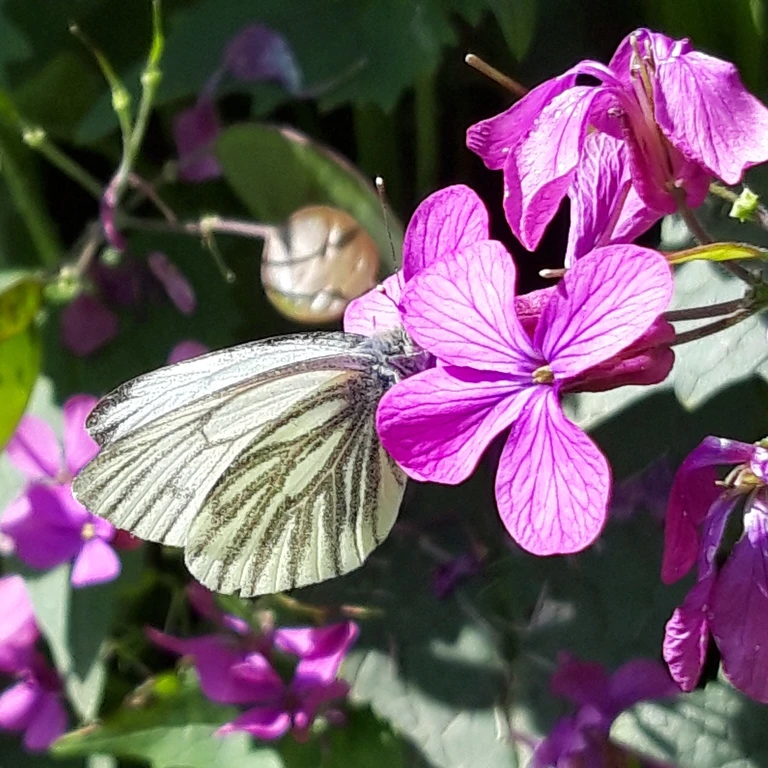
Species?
Pieris napi
